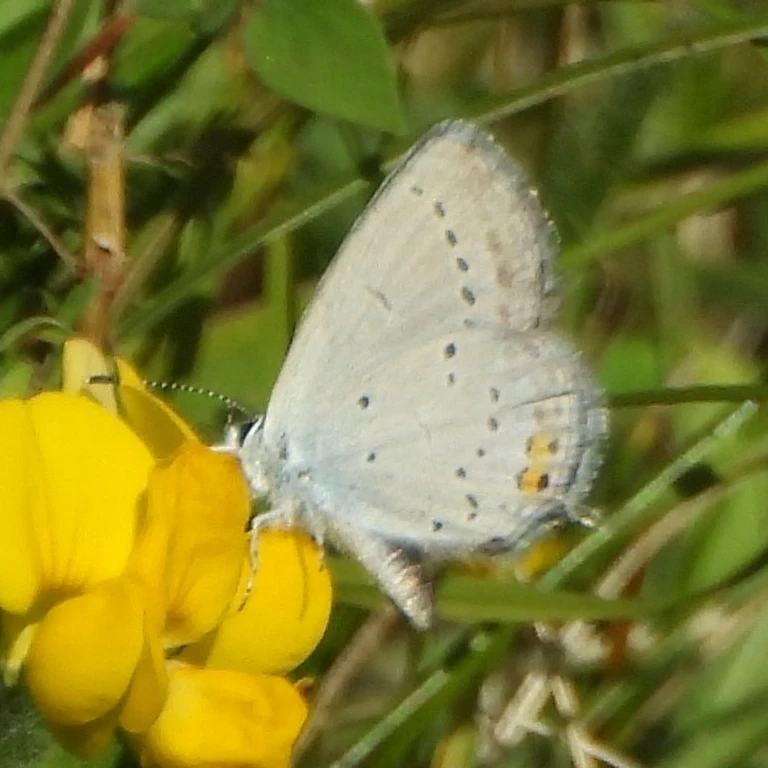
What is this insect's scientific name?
Cupido argiades (also Elkalyce argiades)
